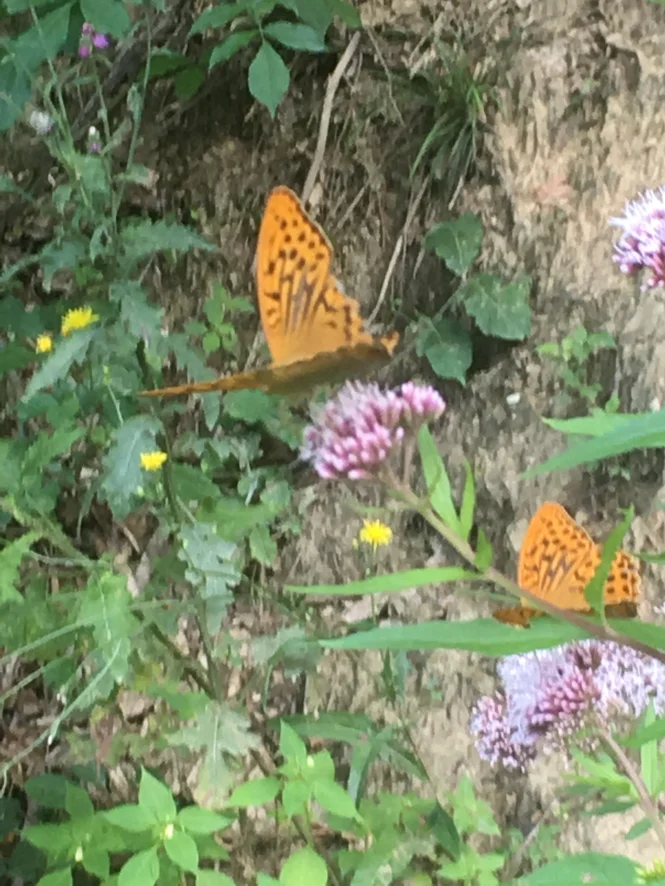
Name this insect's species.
Argynnis paphia
